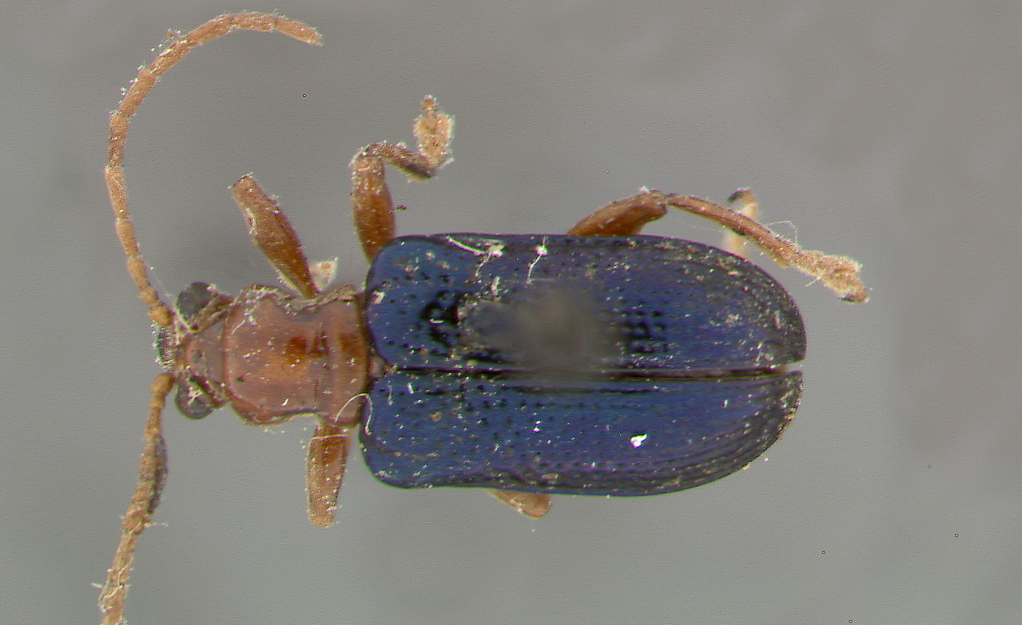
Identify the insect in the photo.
Lema rufonubes
